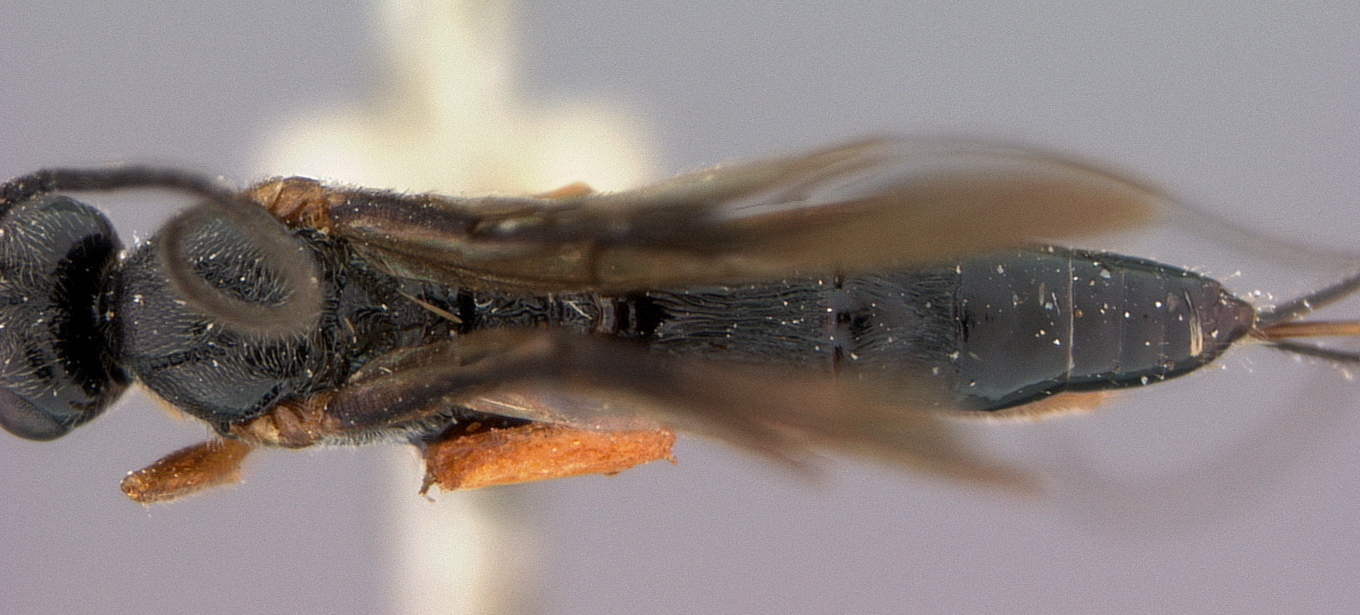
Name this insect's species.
Agatha punctatovertex
